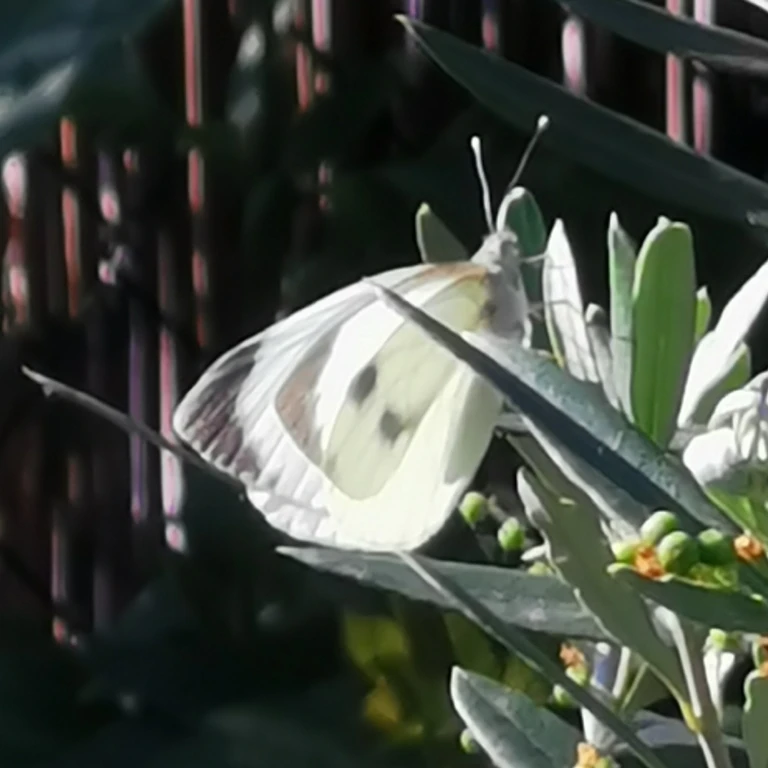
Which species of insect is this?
Pieris brassicae
